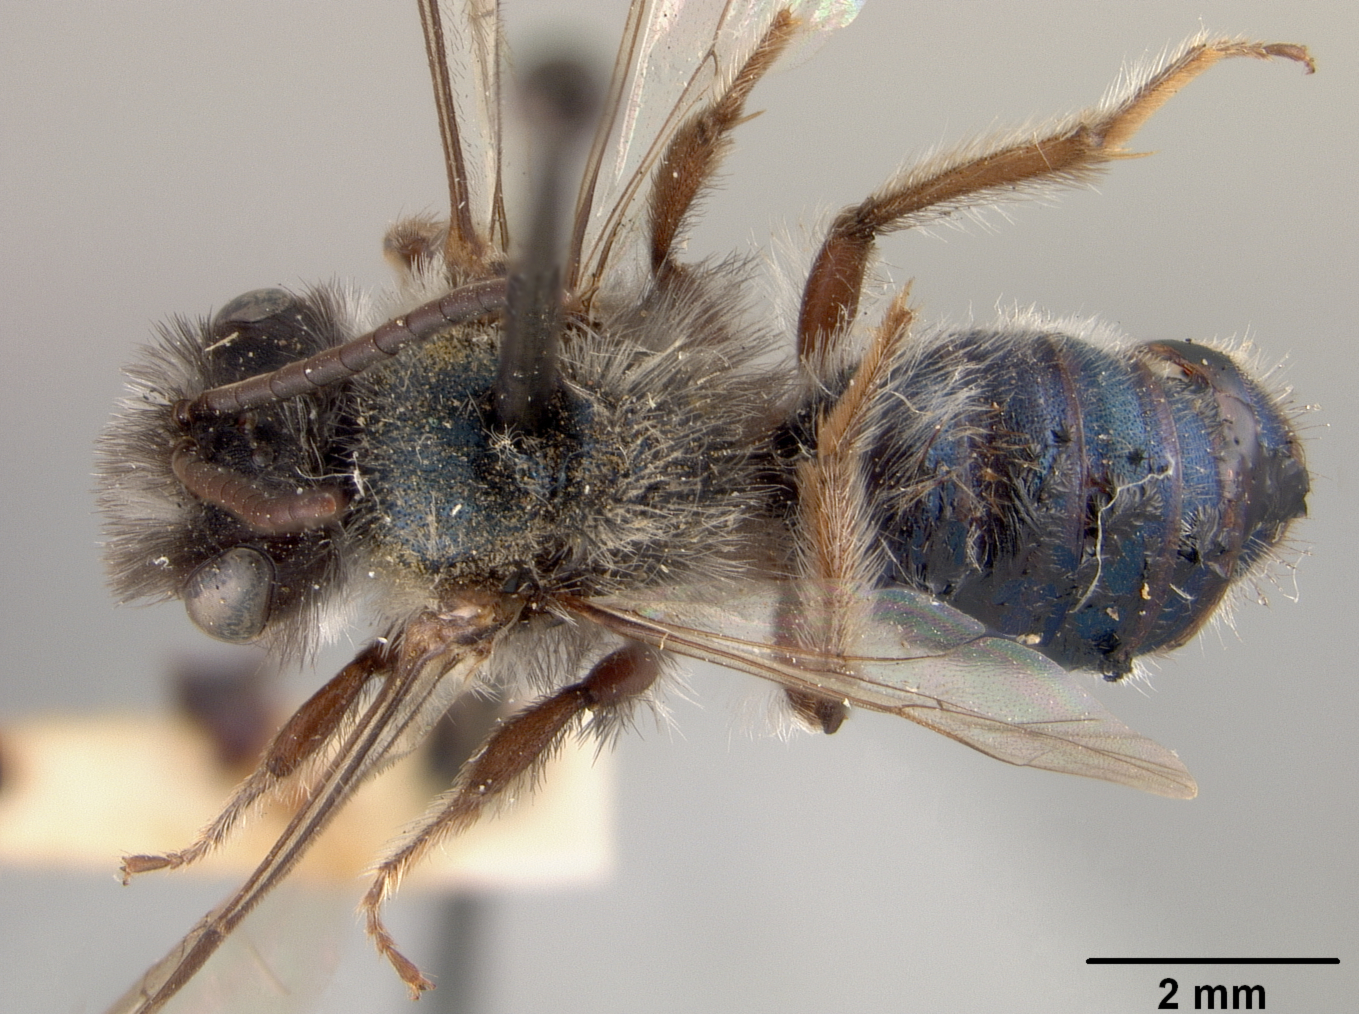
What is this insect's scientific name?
Andrena cerasifolii
